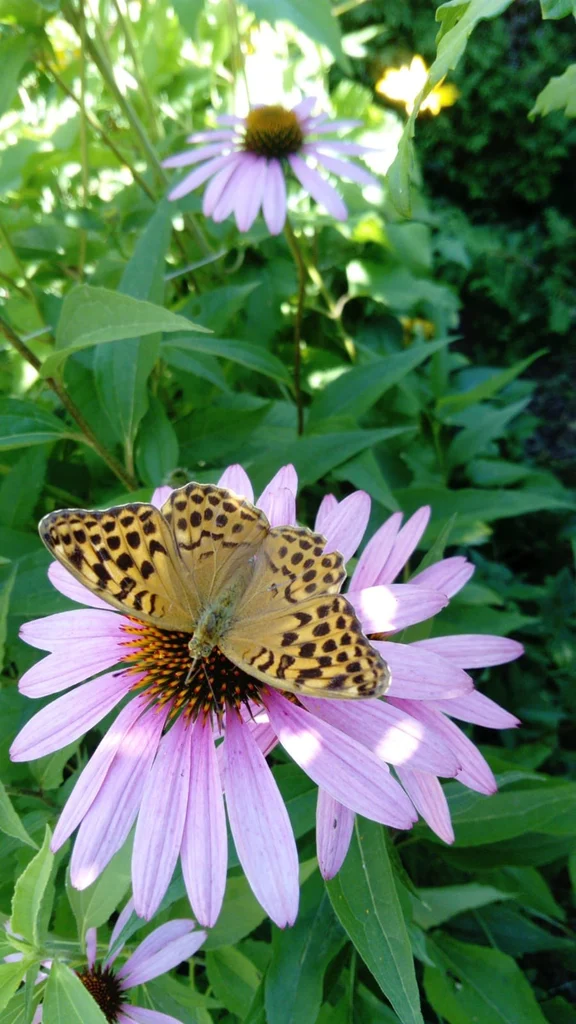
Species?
Argynnis paphia
